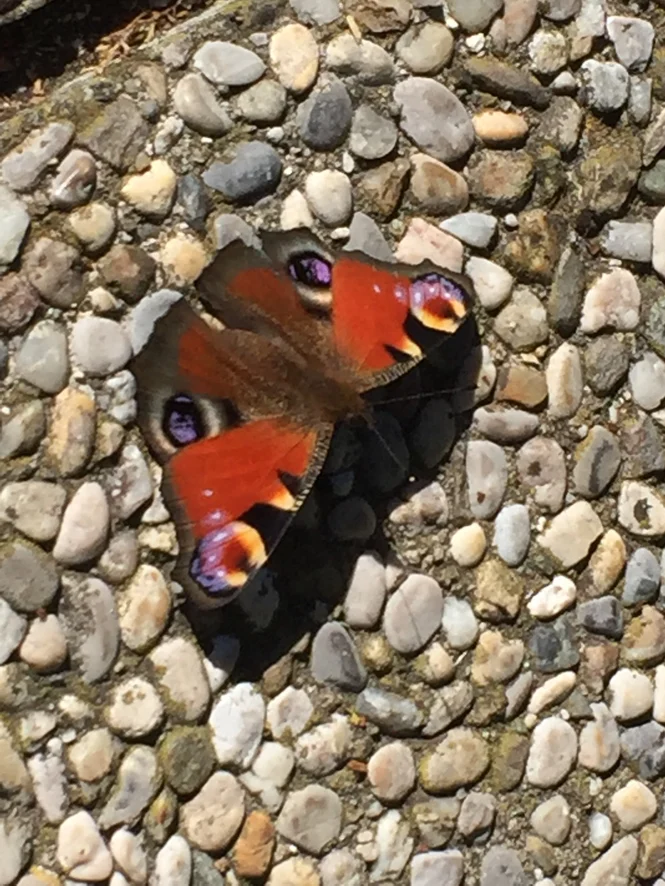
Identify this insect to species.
Aglais io
